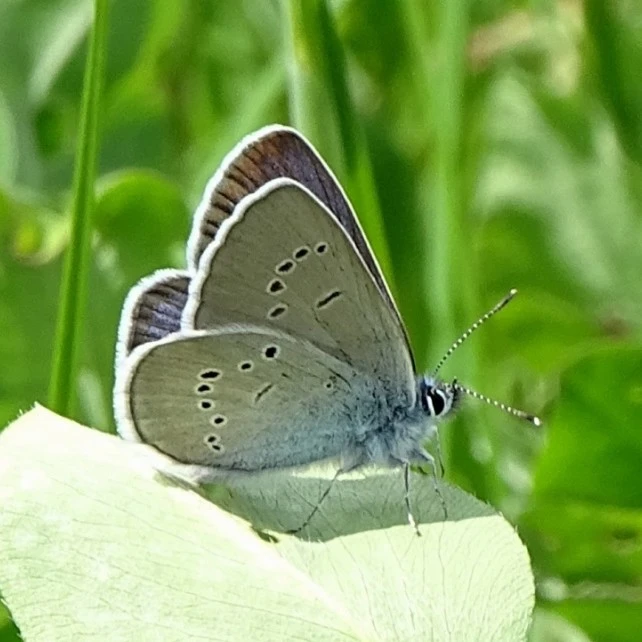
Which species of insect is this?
Cyaniris semiargus
